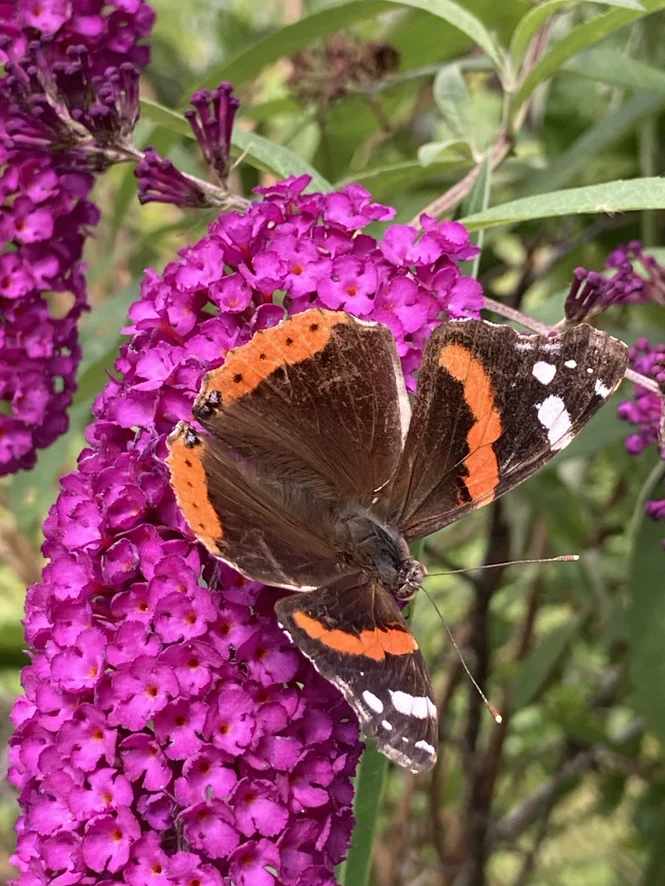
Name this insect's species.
Vanessa atalanta
